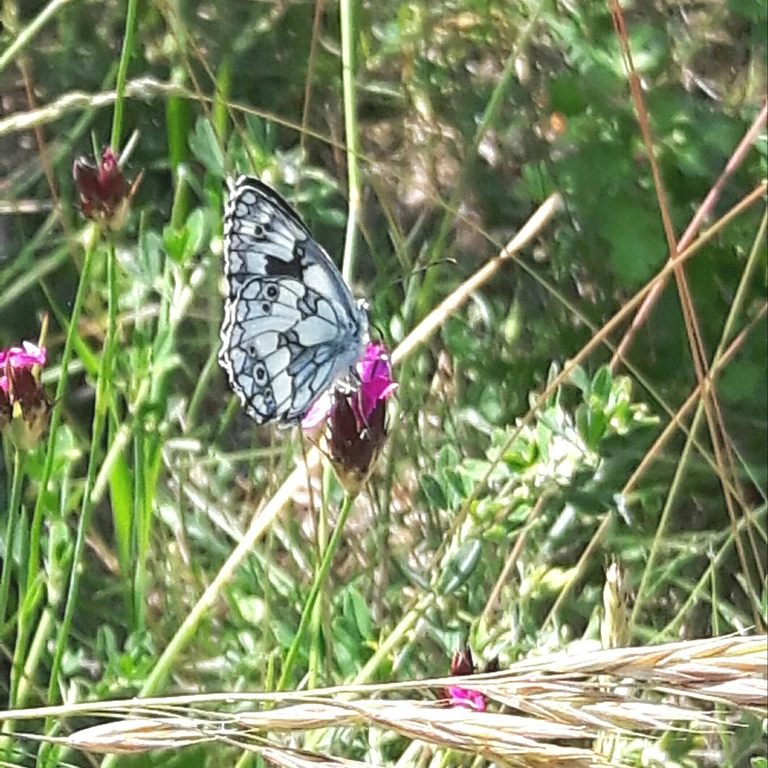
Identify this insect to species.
Melanargia galathea
